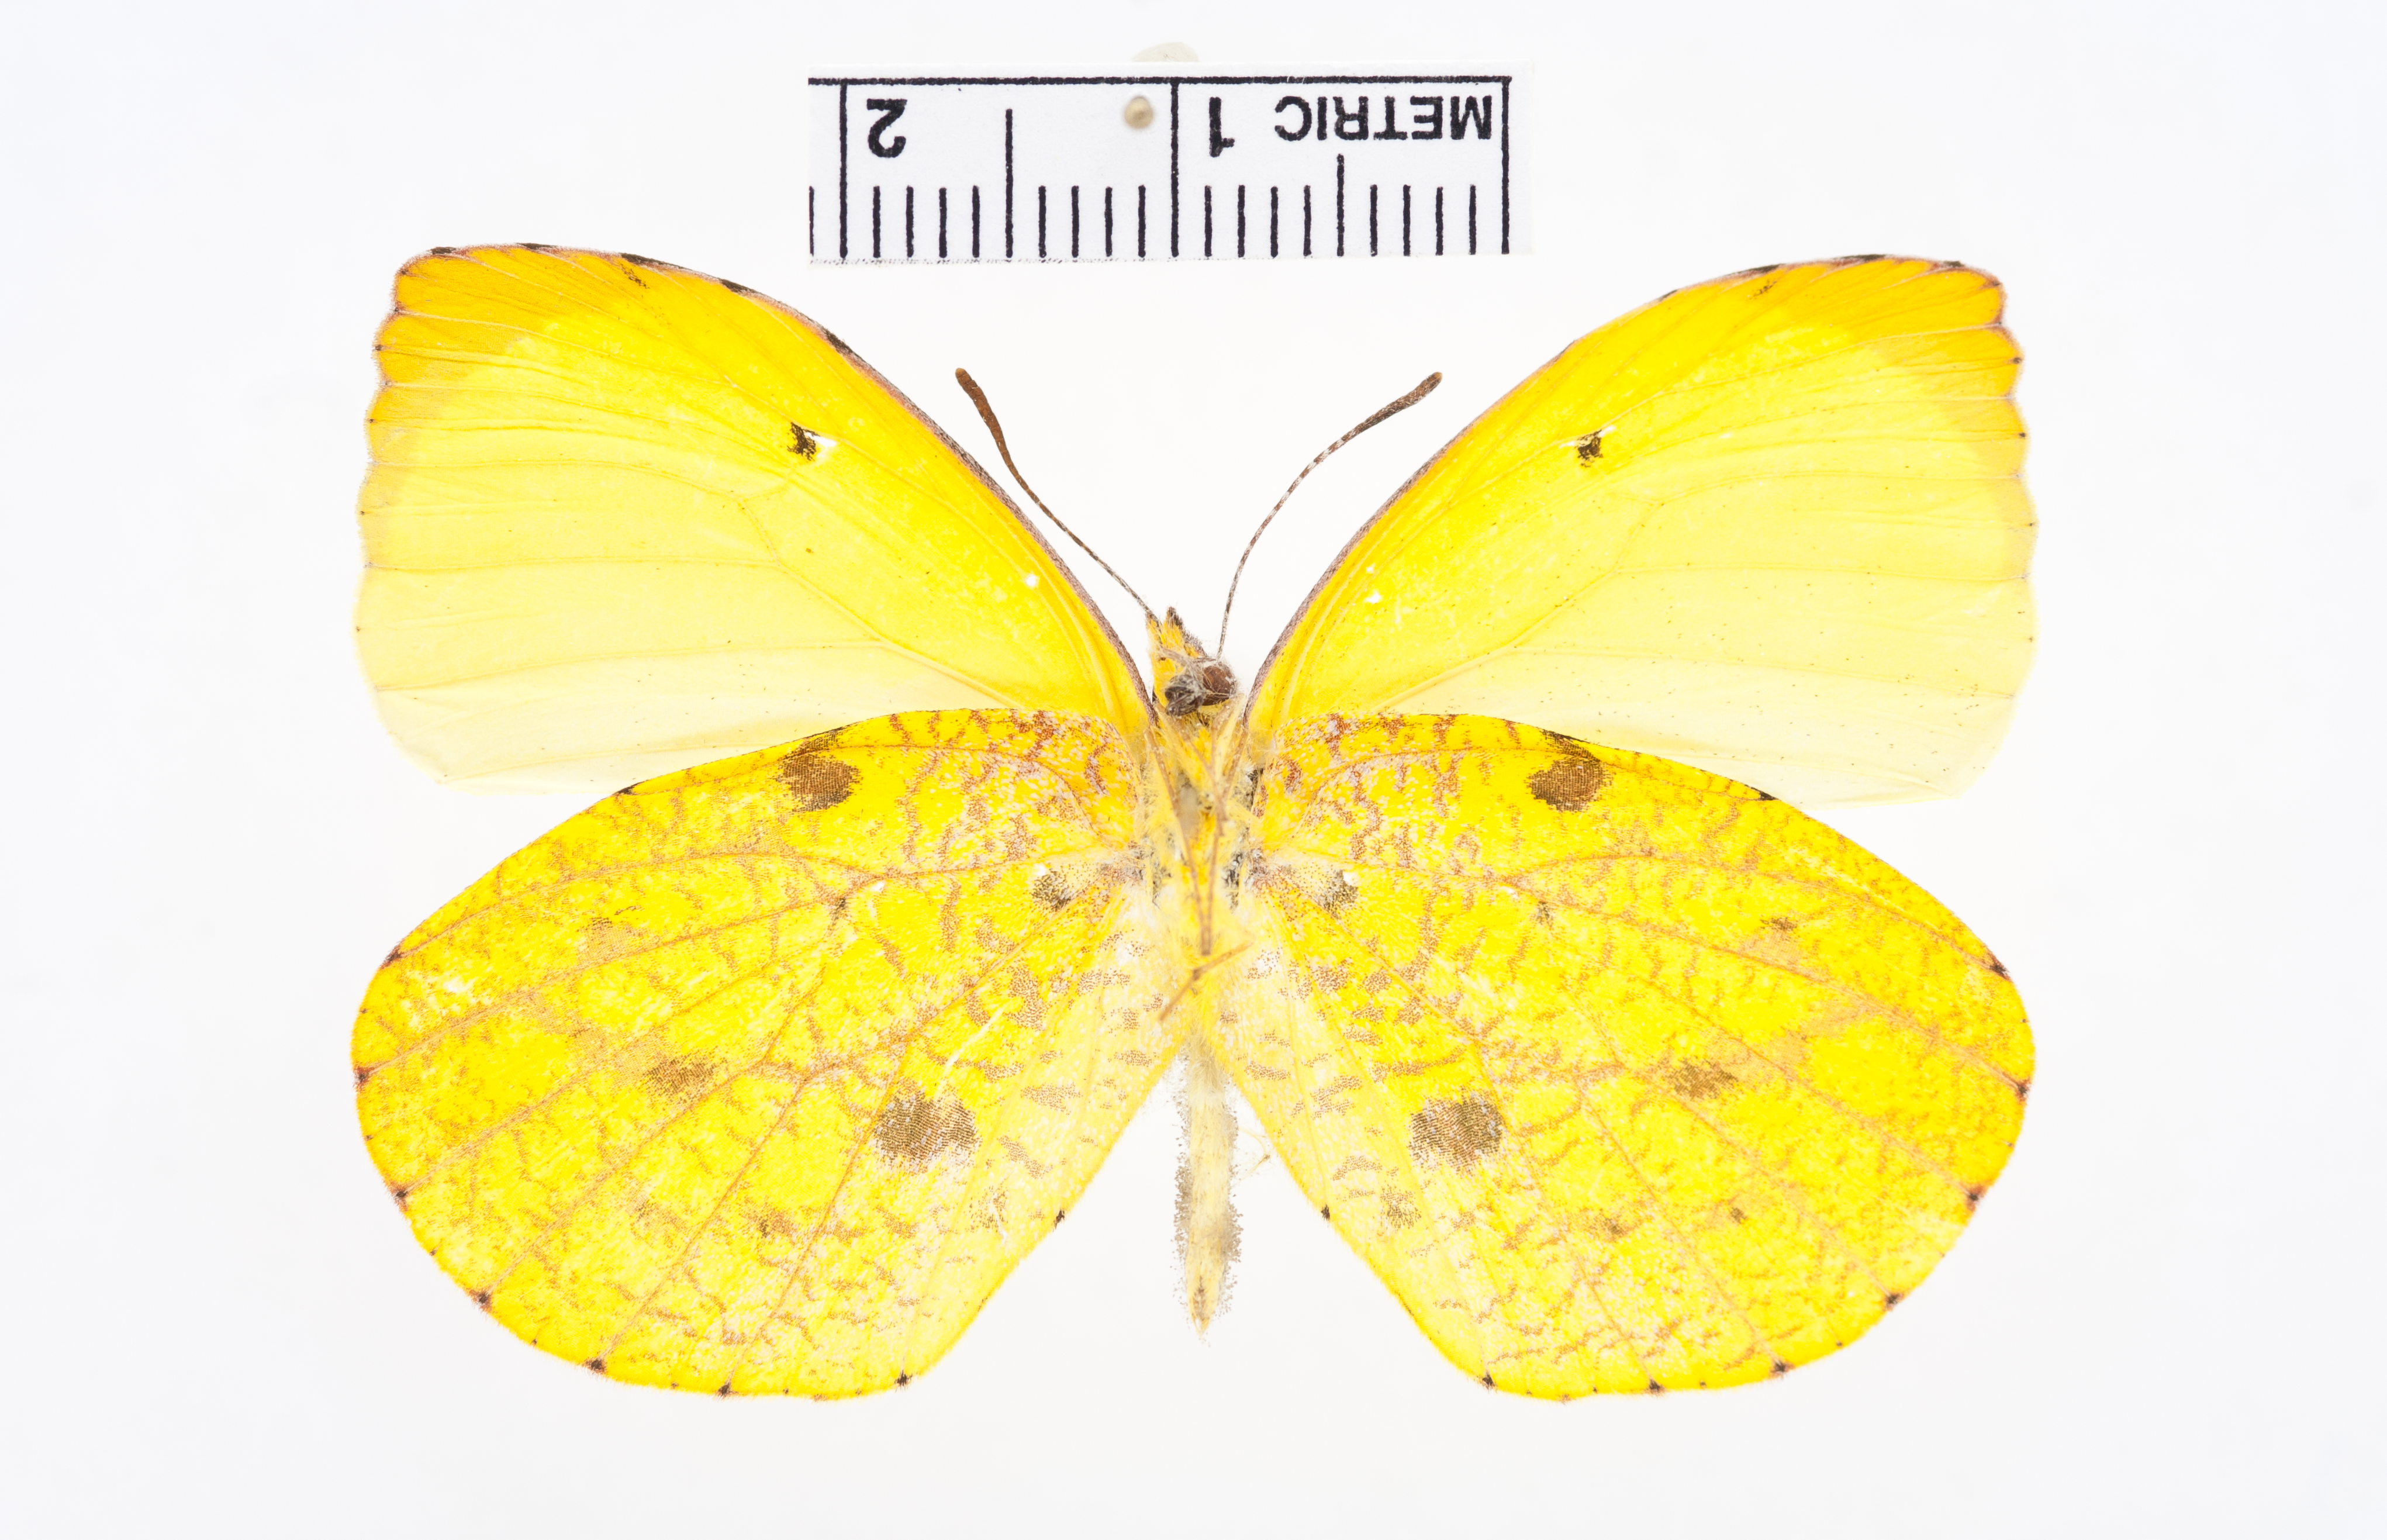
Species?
Eurema reticulata
